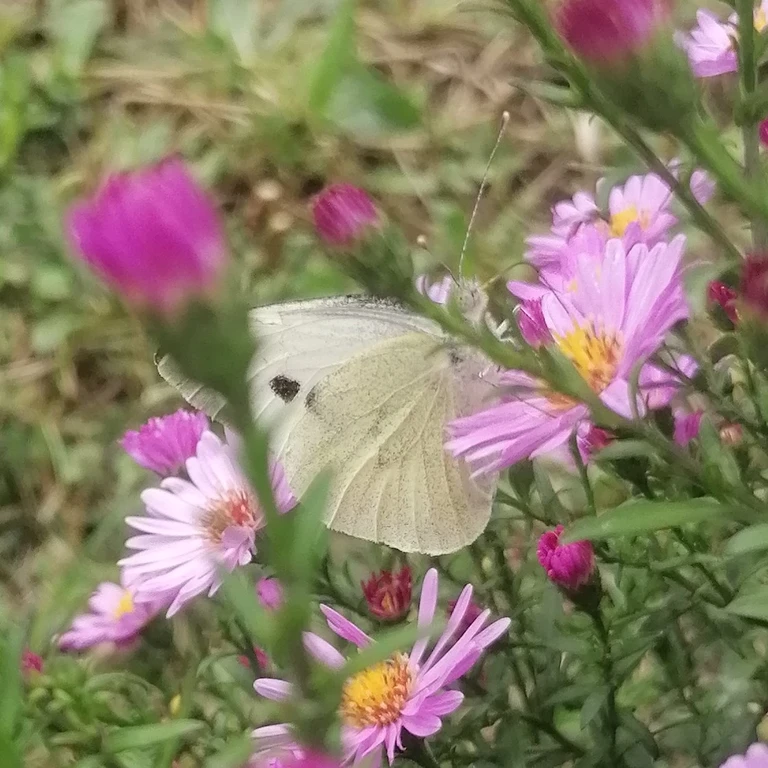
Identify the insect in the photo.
Pieris brassicae
